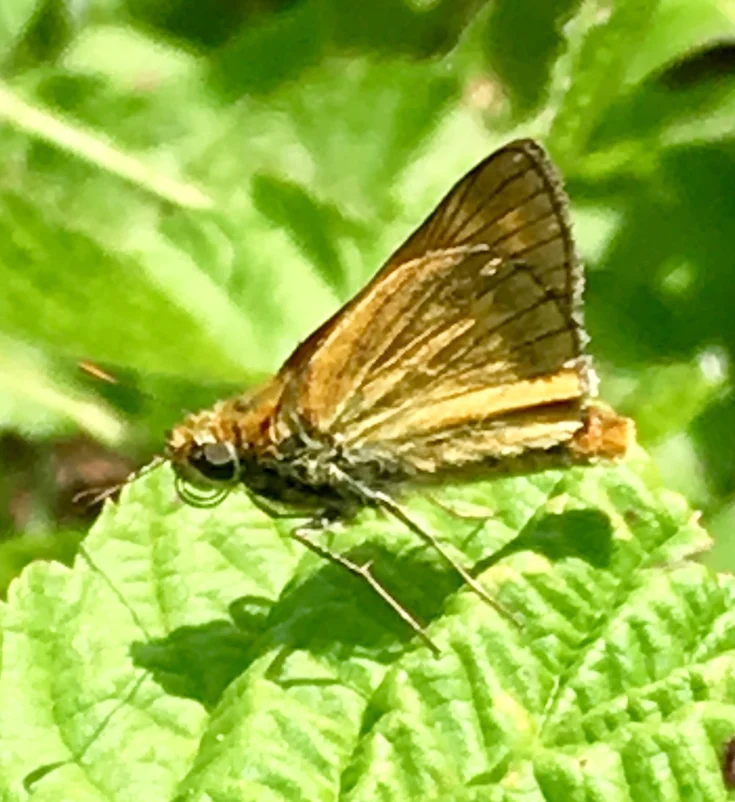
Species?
Ochlodes sylvanus (also Ochlodes venata)
